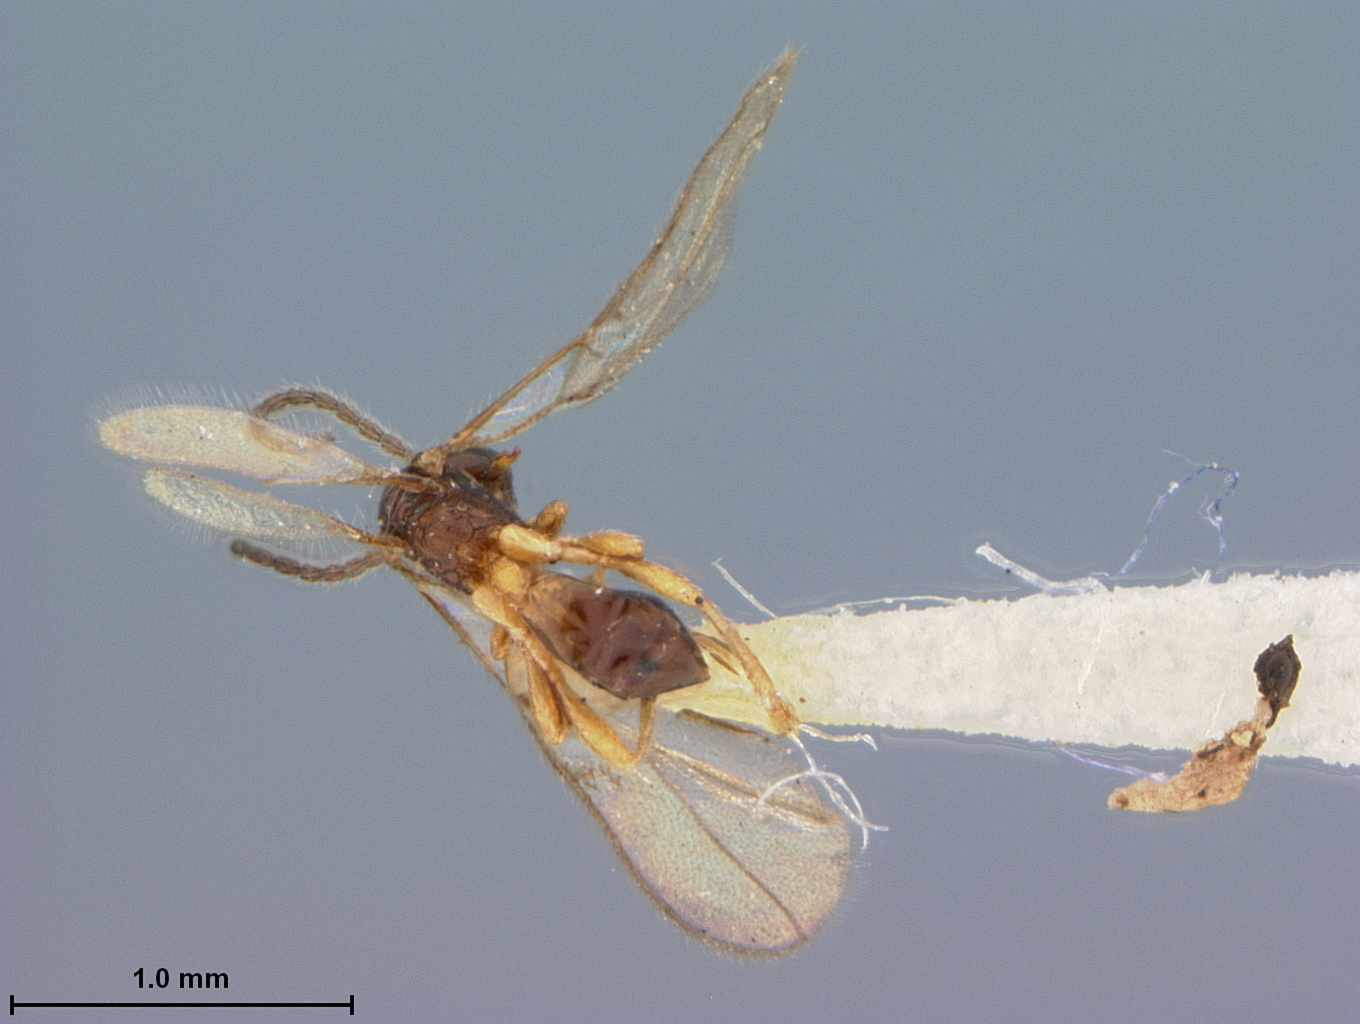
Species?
Aspilota capitata
